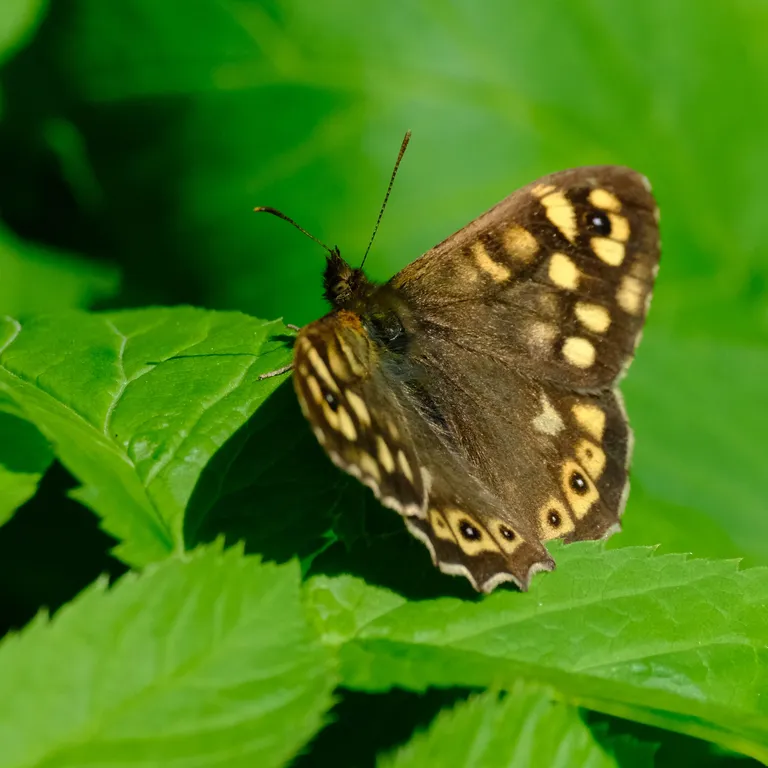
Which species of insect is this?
Pararge aegeria
